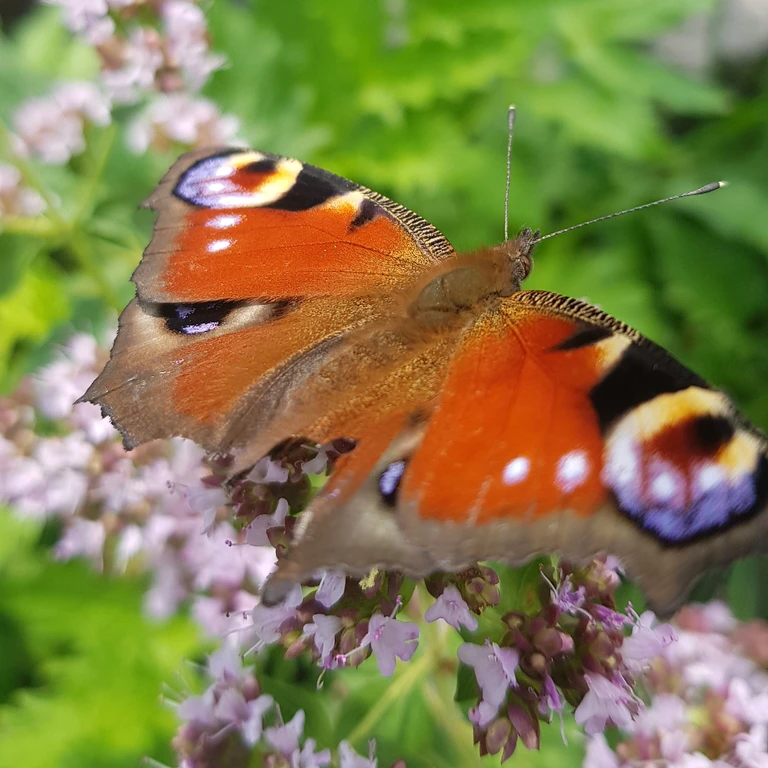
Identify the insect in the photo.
Aglais io
